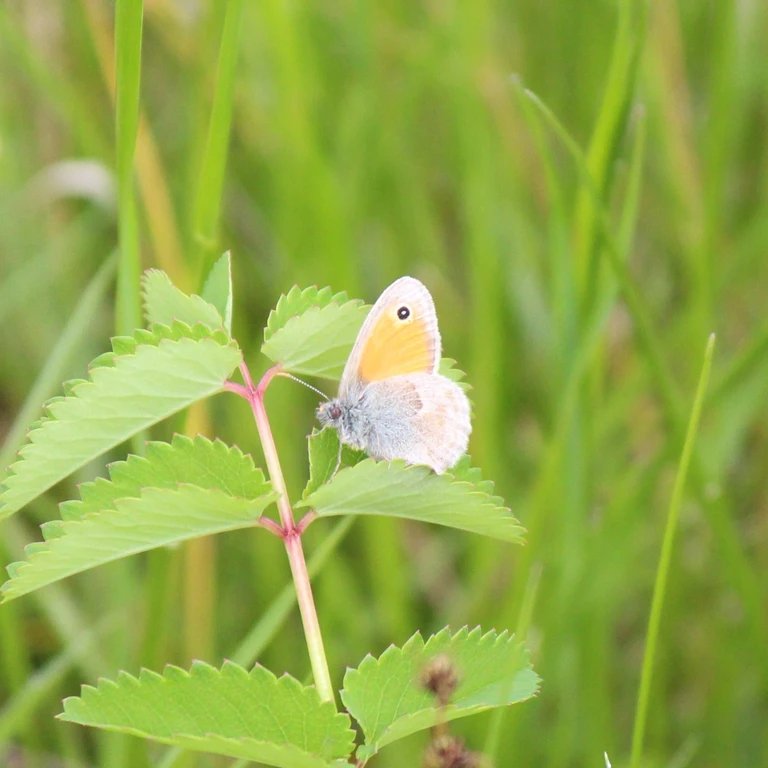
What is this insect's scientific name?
Coenonympha pamphilus
